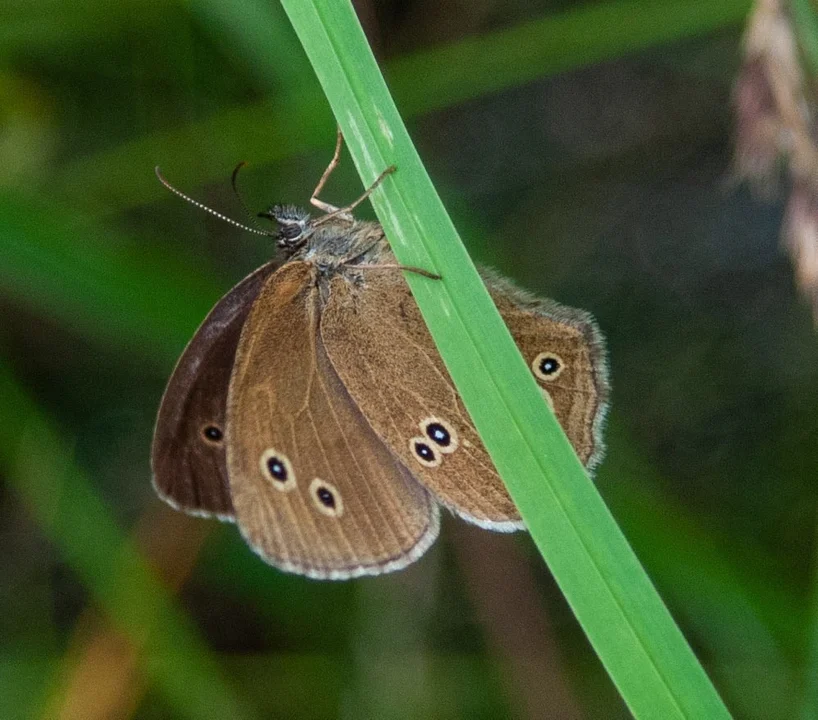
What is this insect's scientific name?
Aphantopus hyperantus
